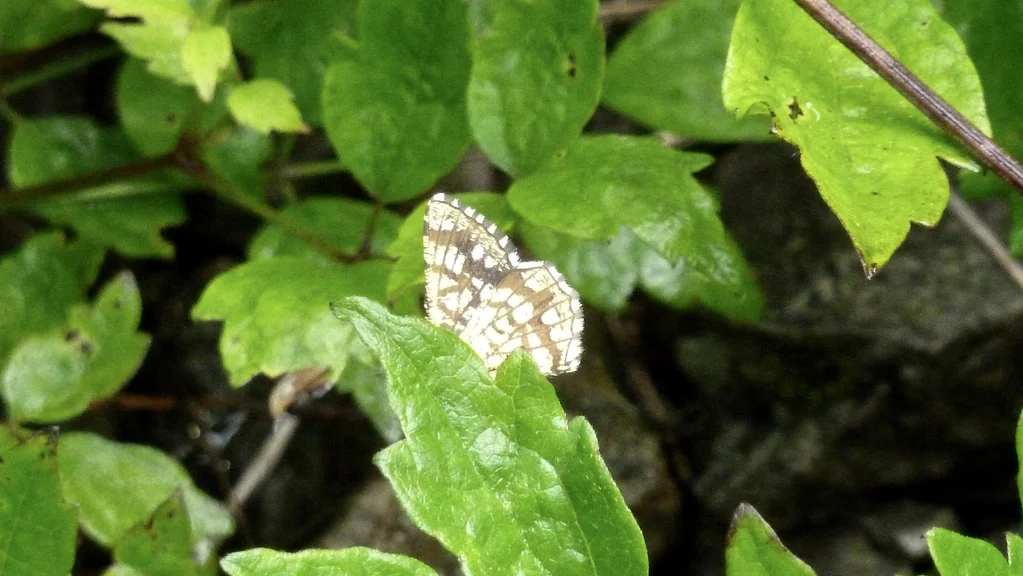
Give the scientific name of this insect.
Chiasmia clathrata
